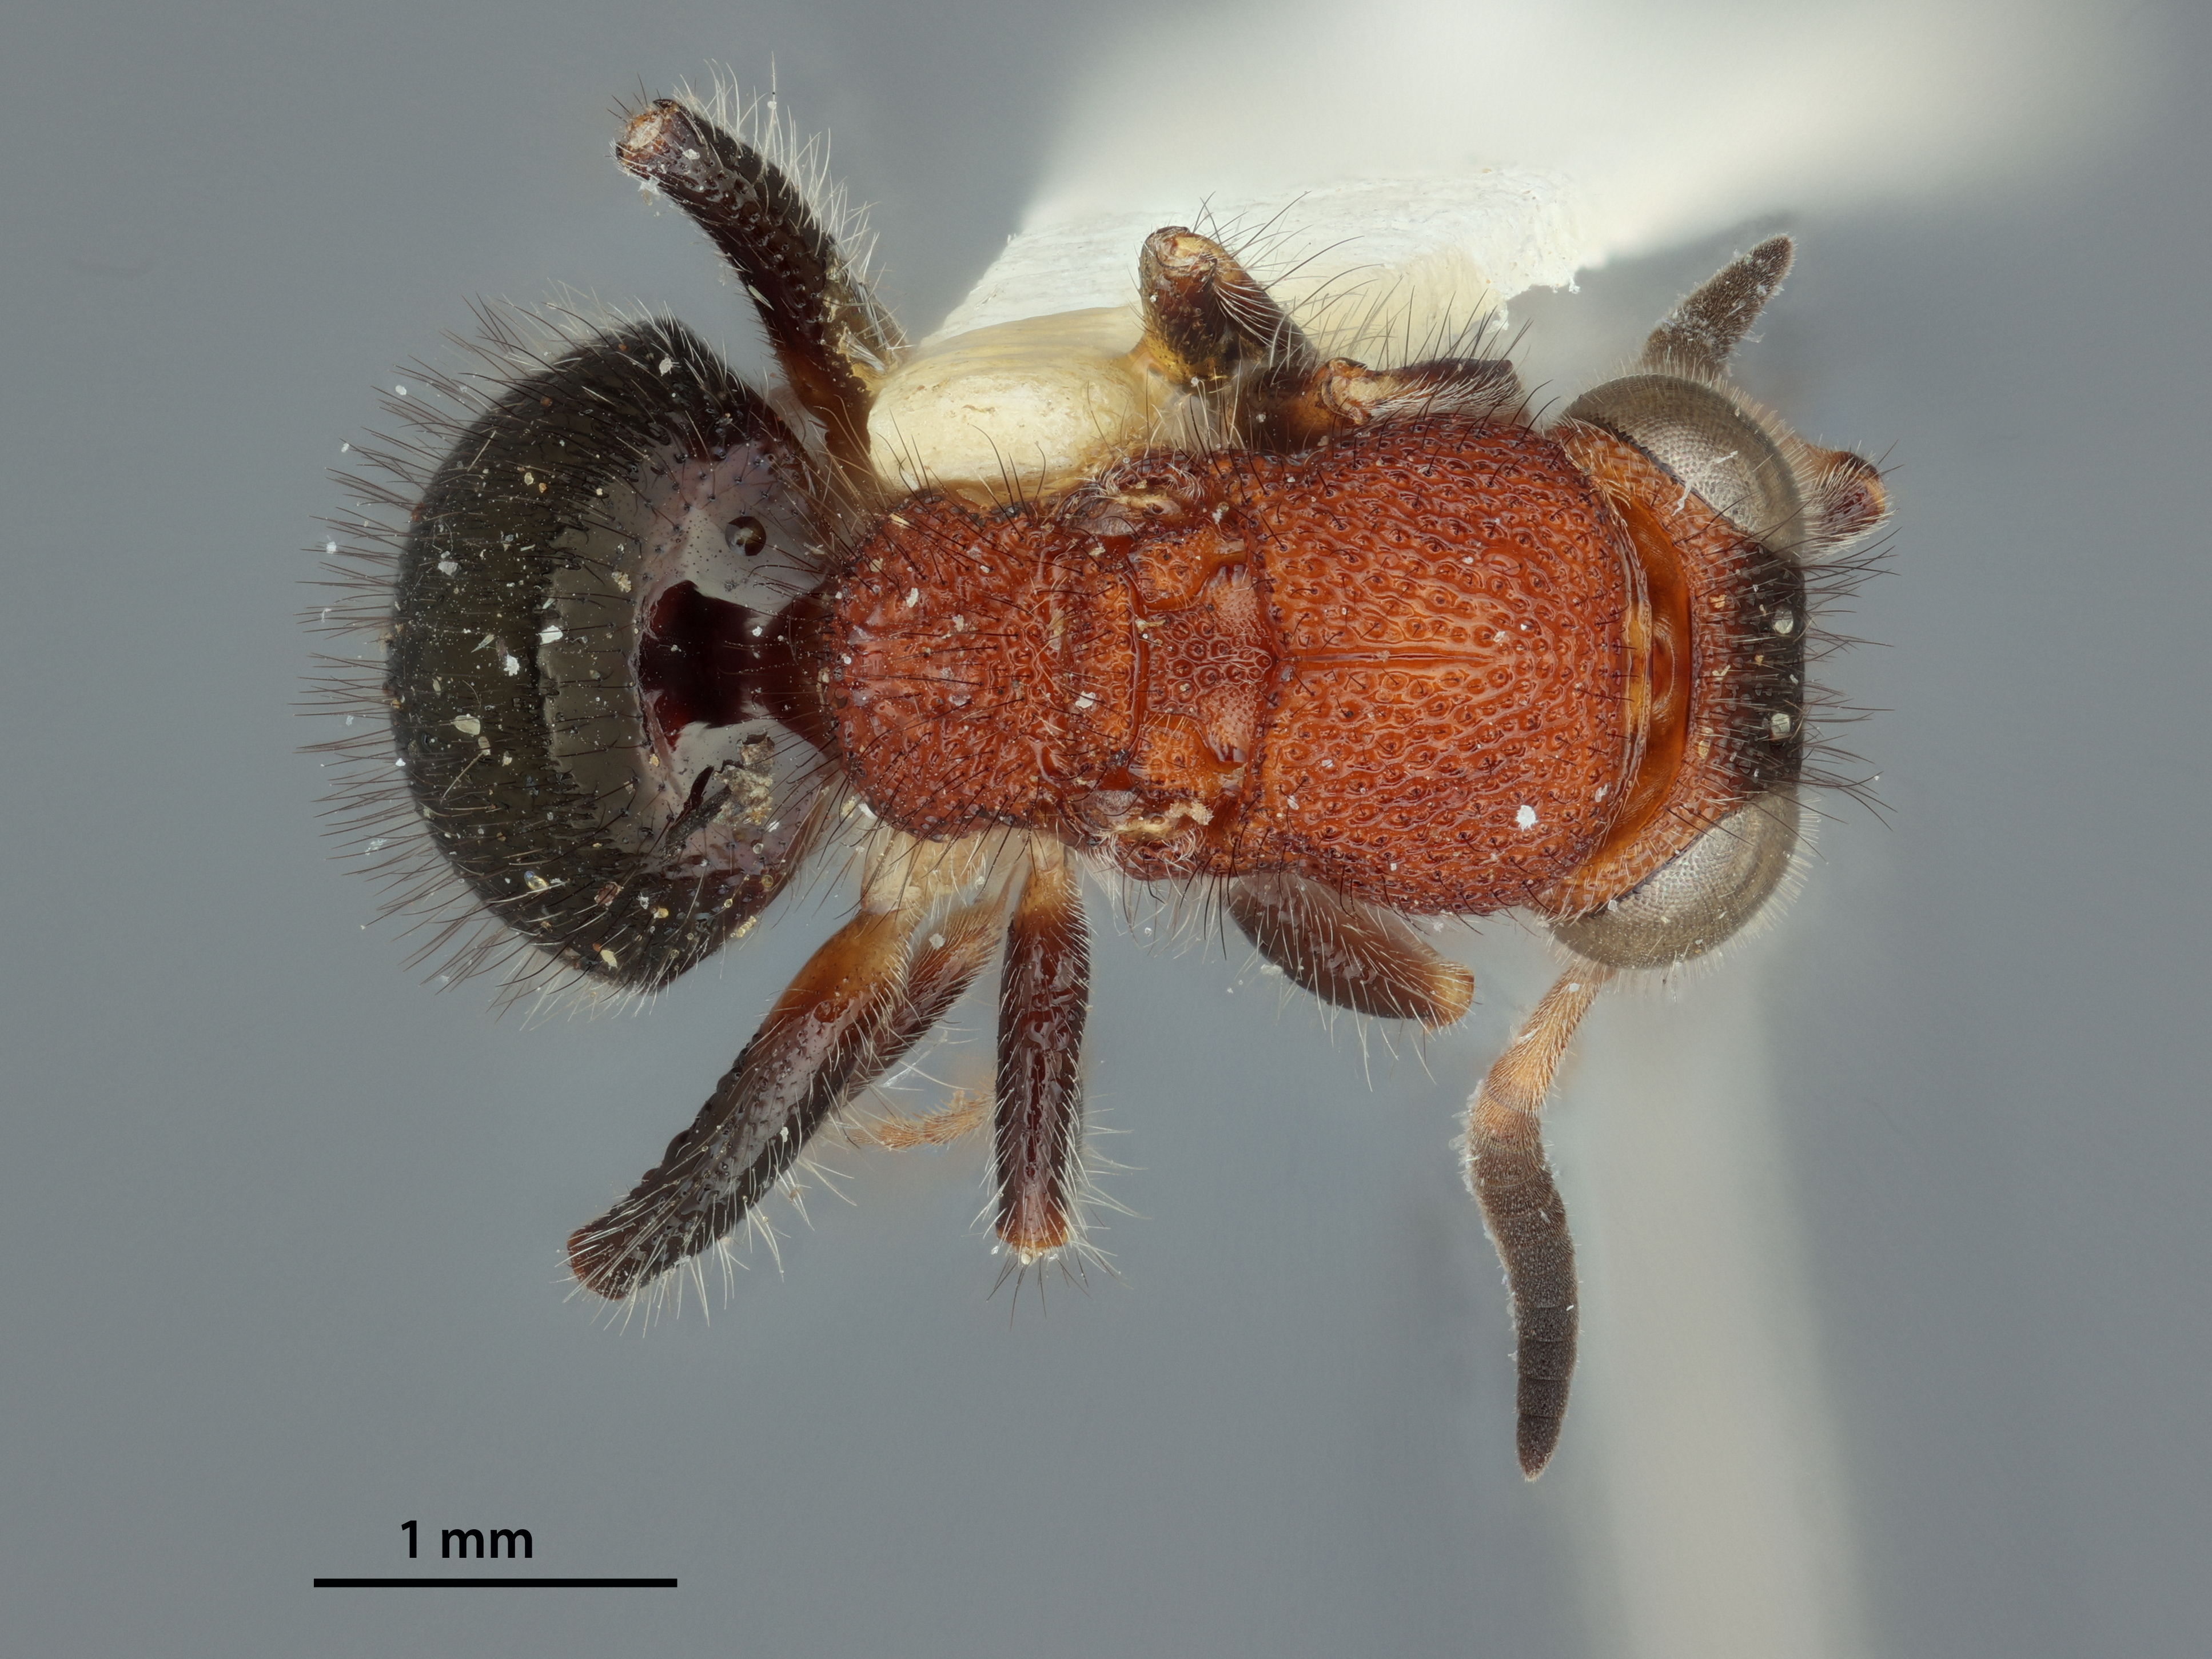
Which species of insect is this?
Serendibula kasyapai
